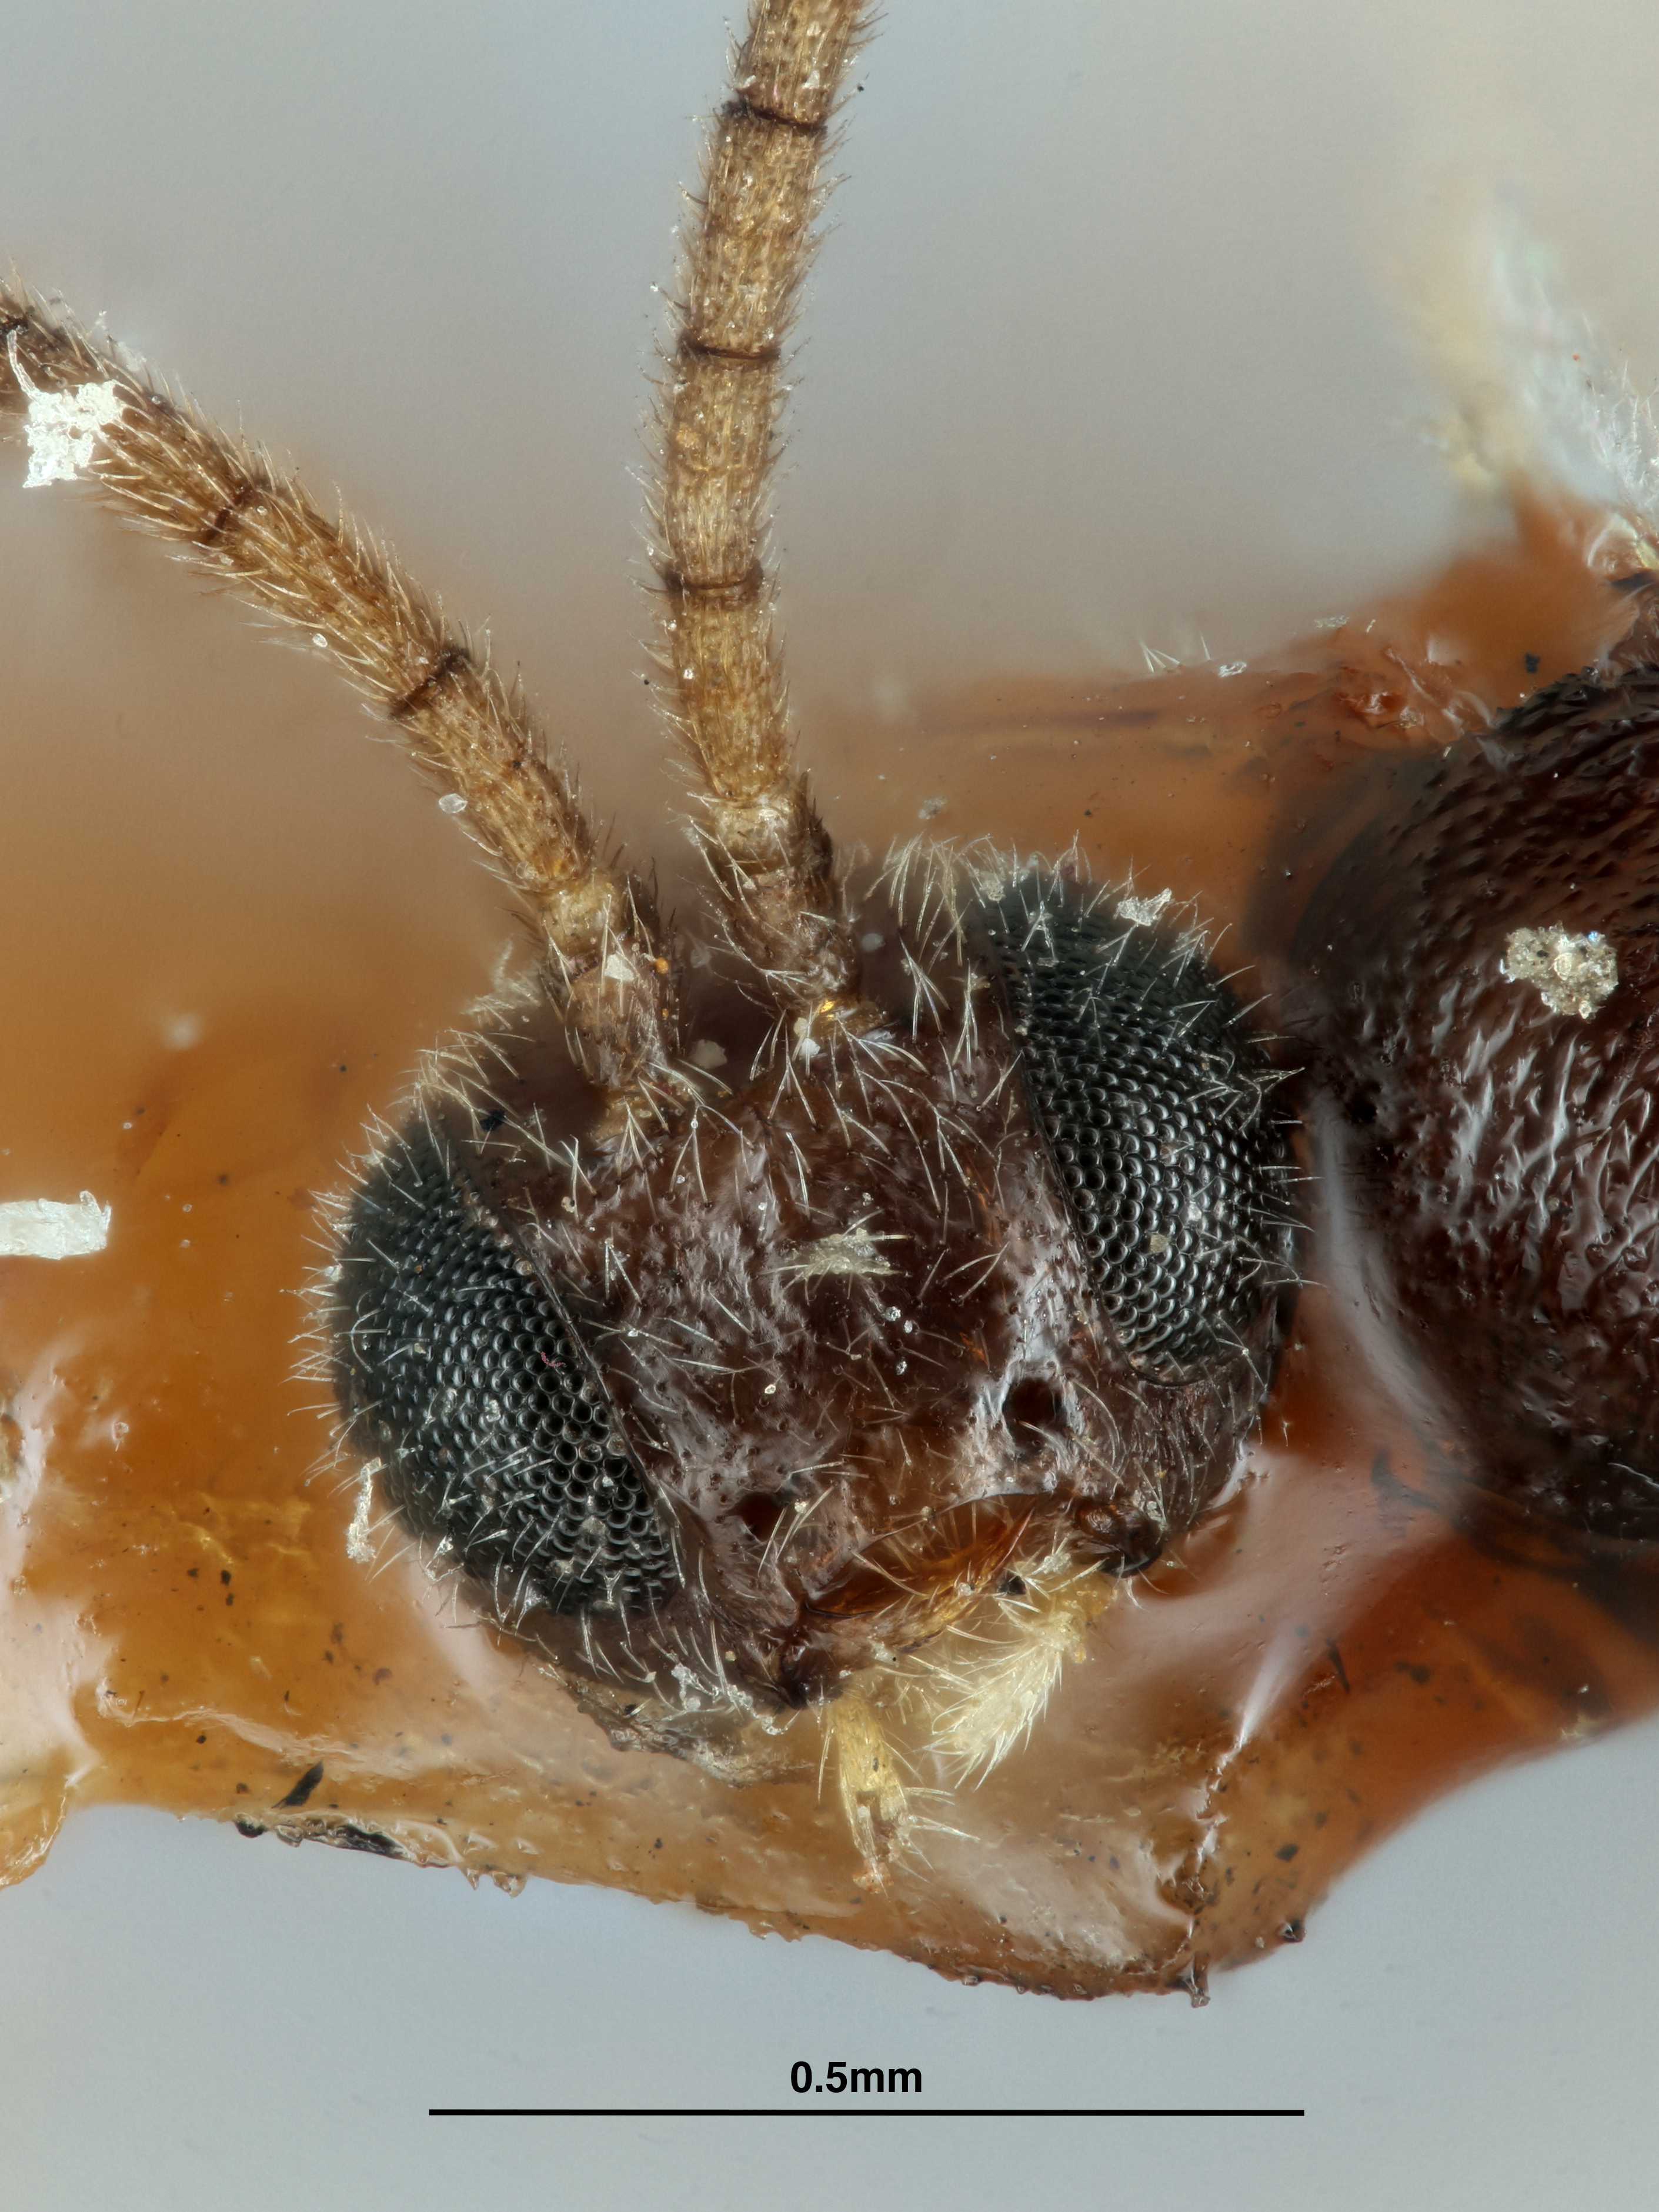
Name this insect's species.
Apanteles schizurae
